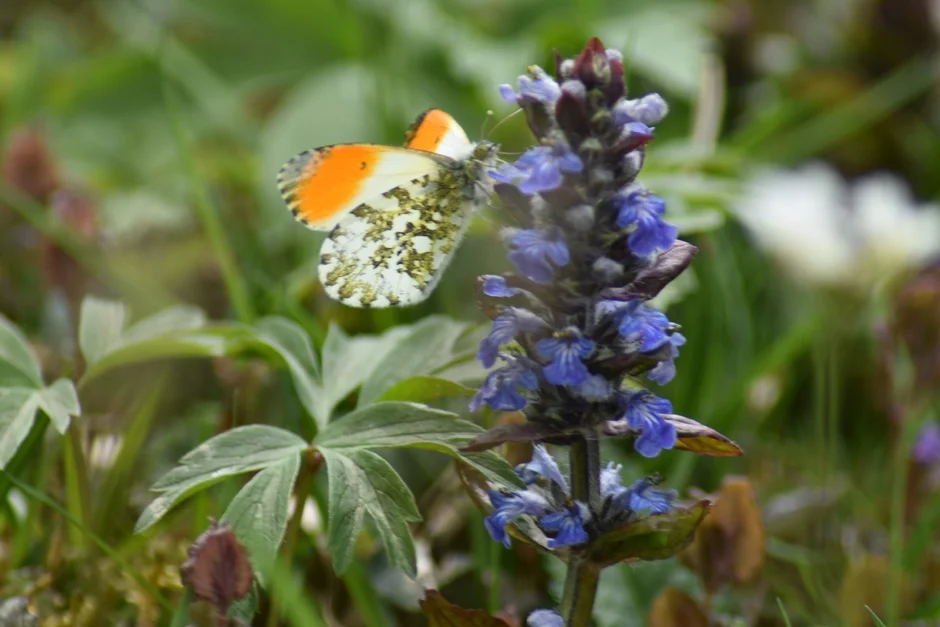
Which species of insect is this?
Anthocharis cardamines
